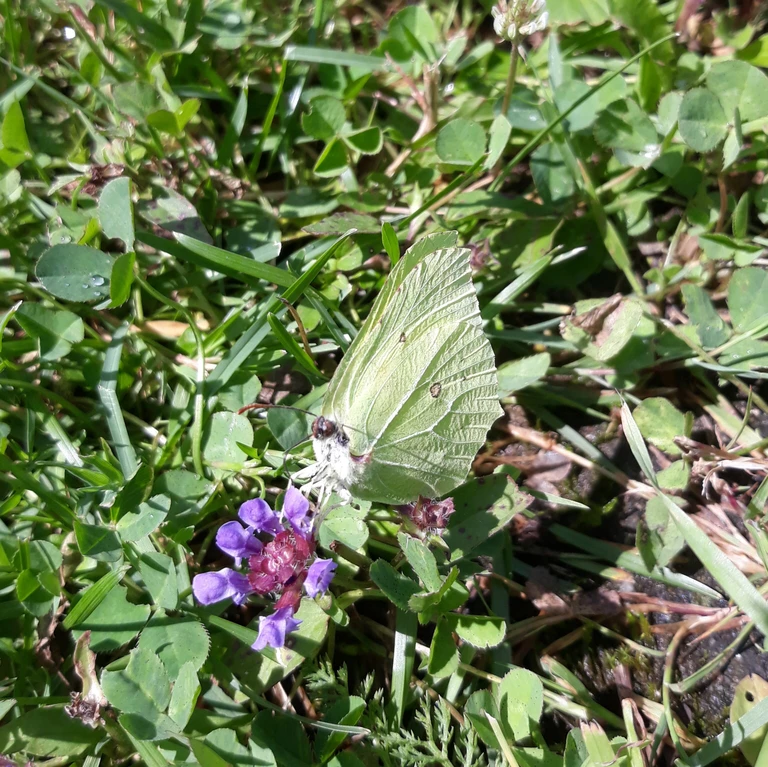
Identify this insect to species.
Gonepteryx rhamni
